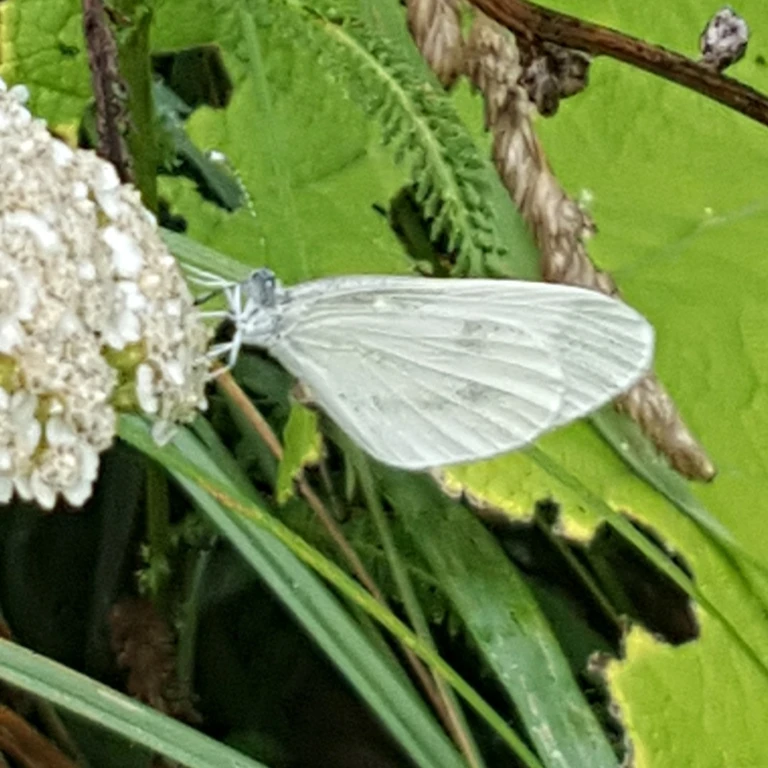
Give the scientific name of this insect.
Leptidea sinapis/juvernica
